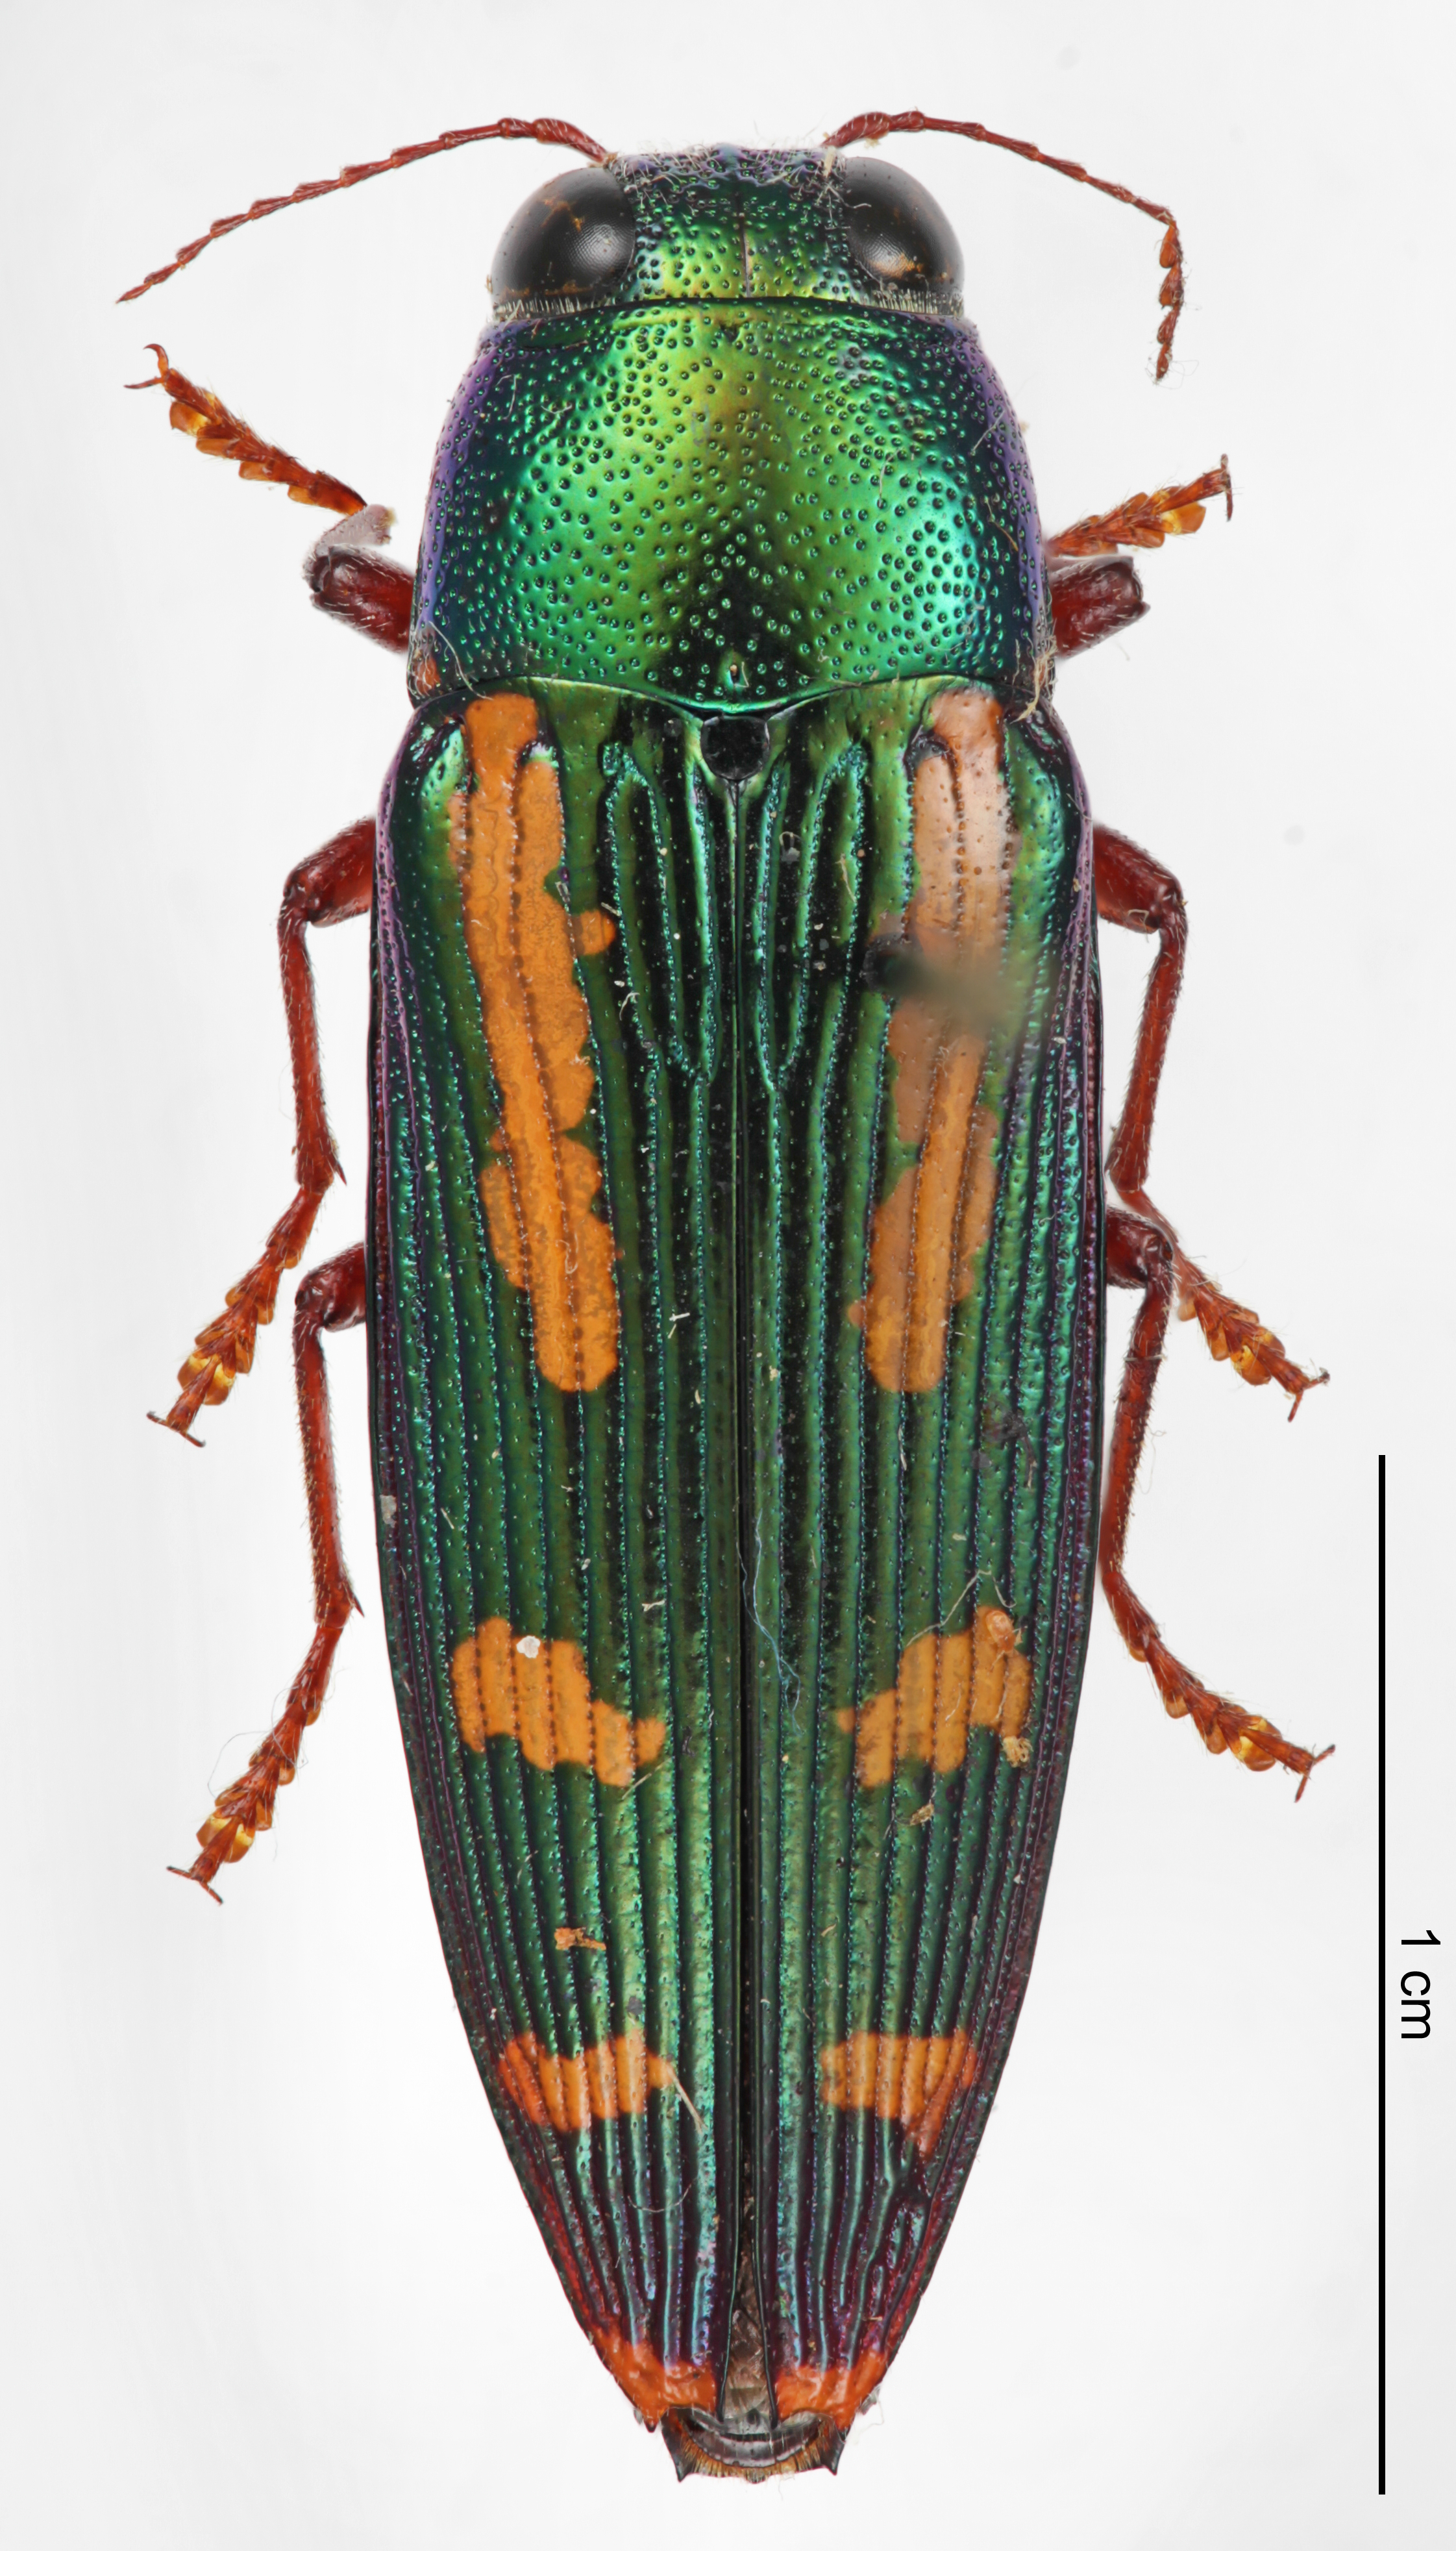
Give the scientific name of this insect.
Buprestis rufipes
